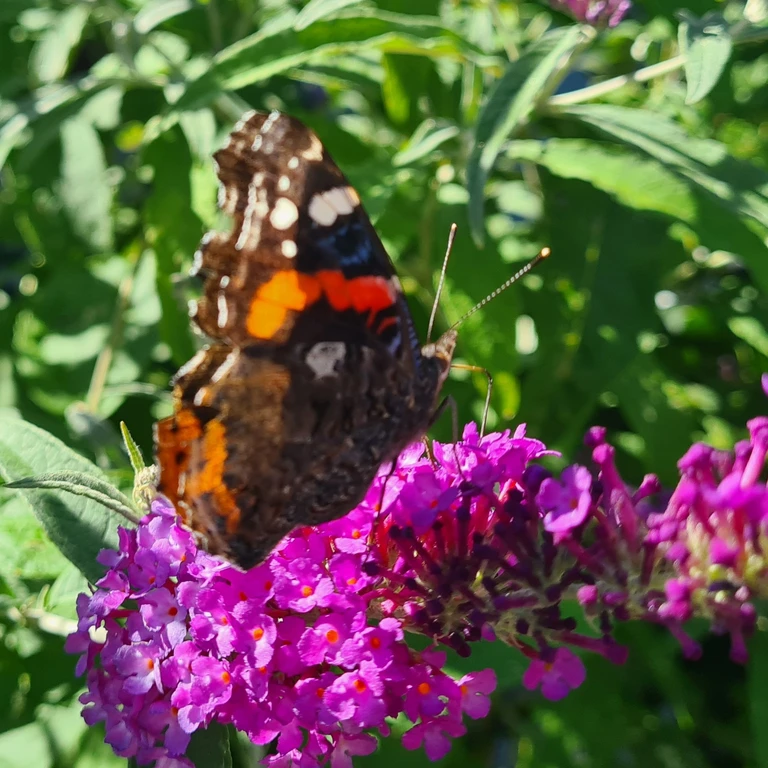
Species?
Vanessa atalanta
